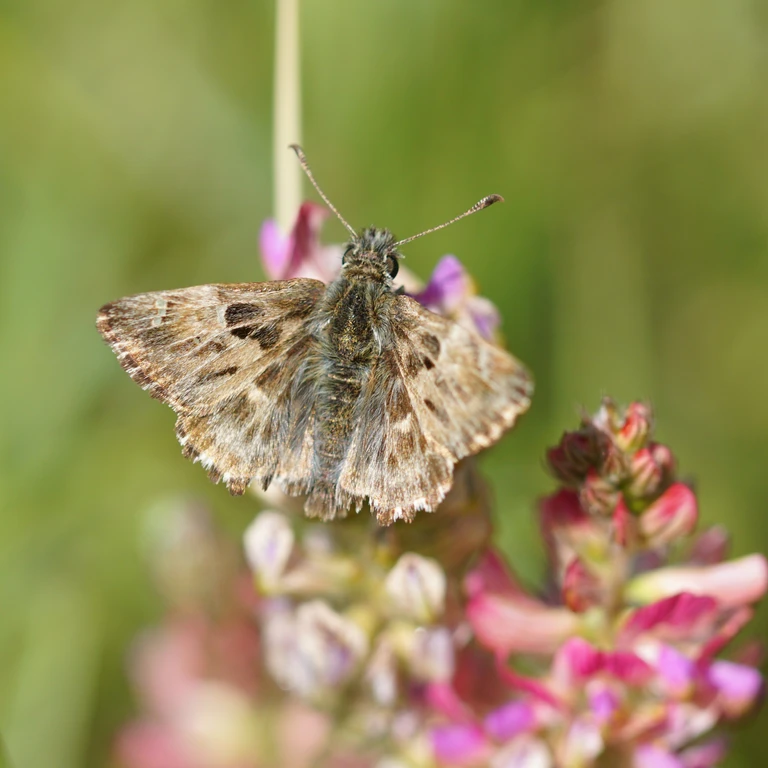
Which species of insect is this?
Carcharodus alceae
